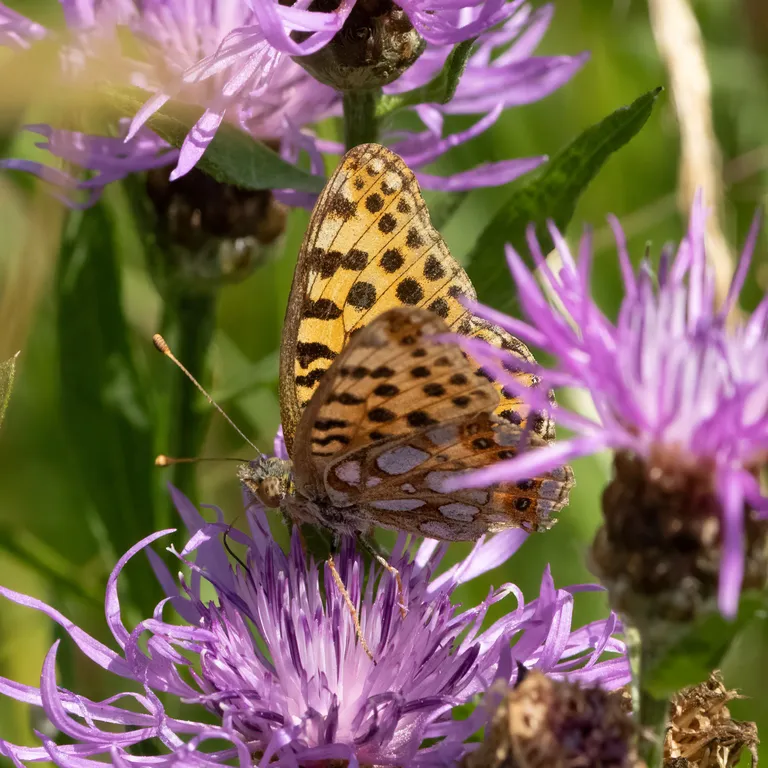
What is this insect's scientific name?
Issoria lathonia
